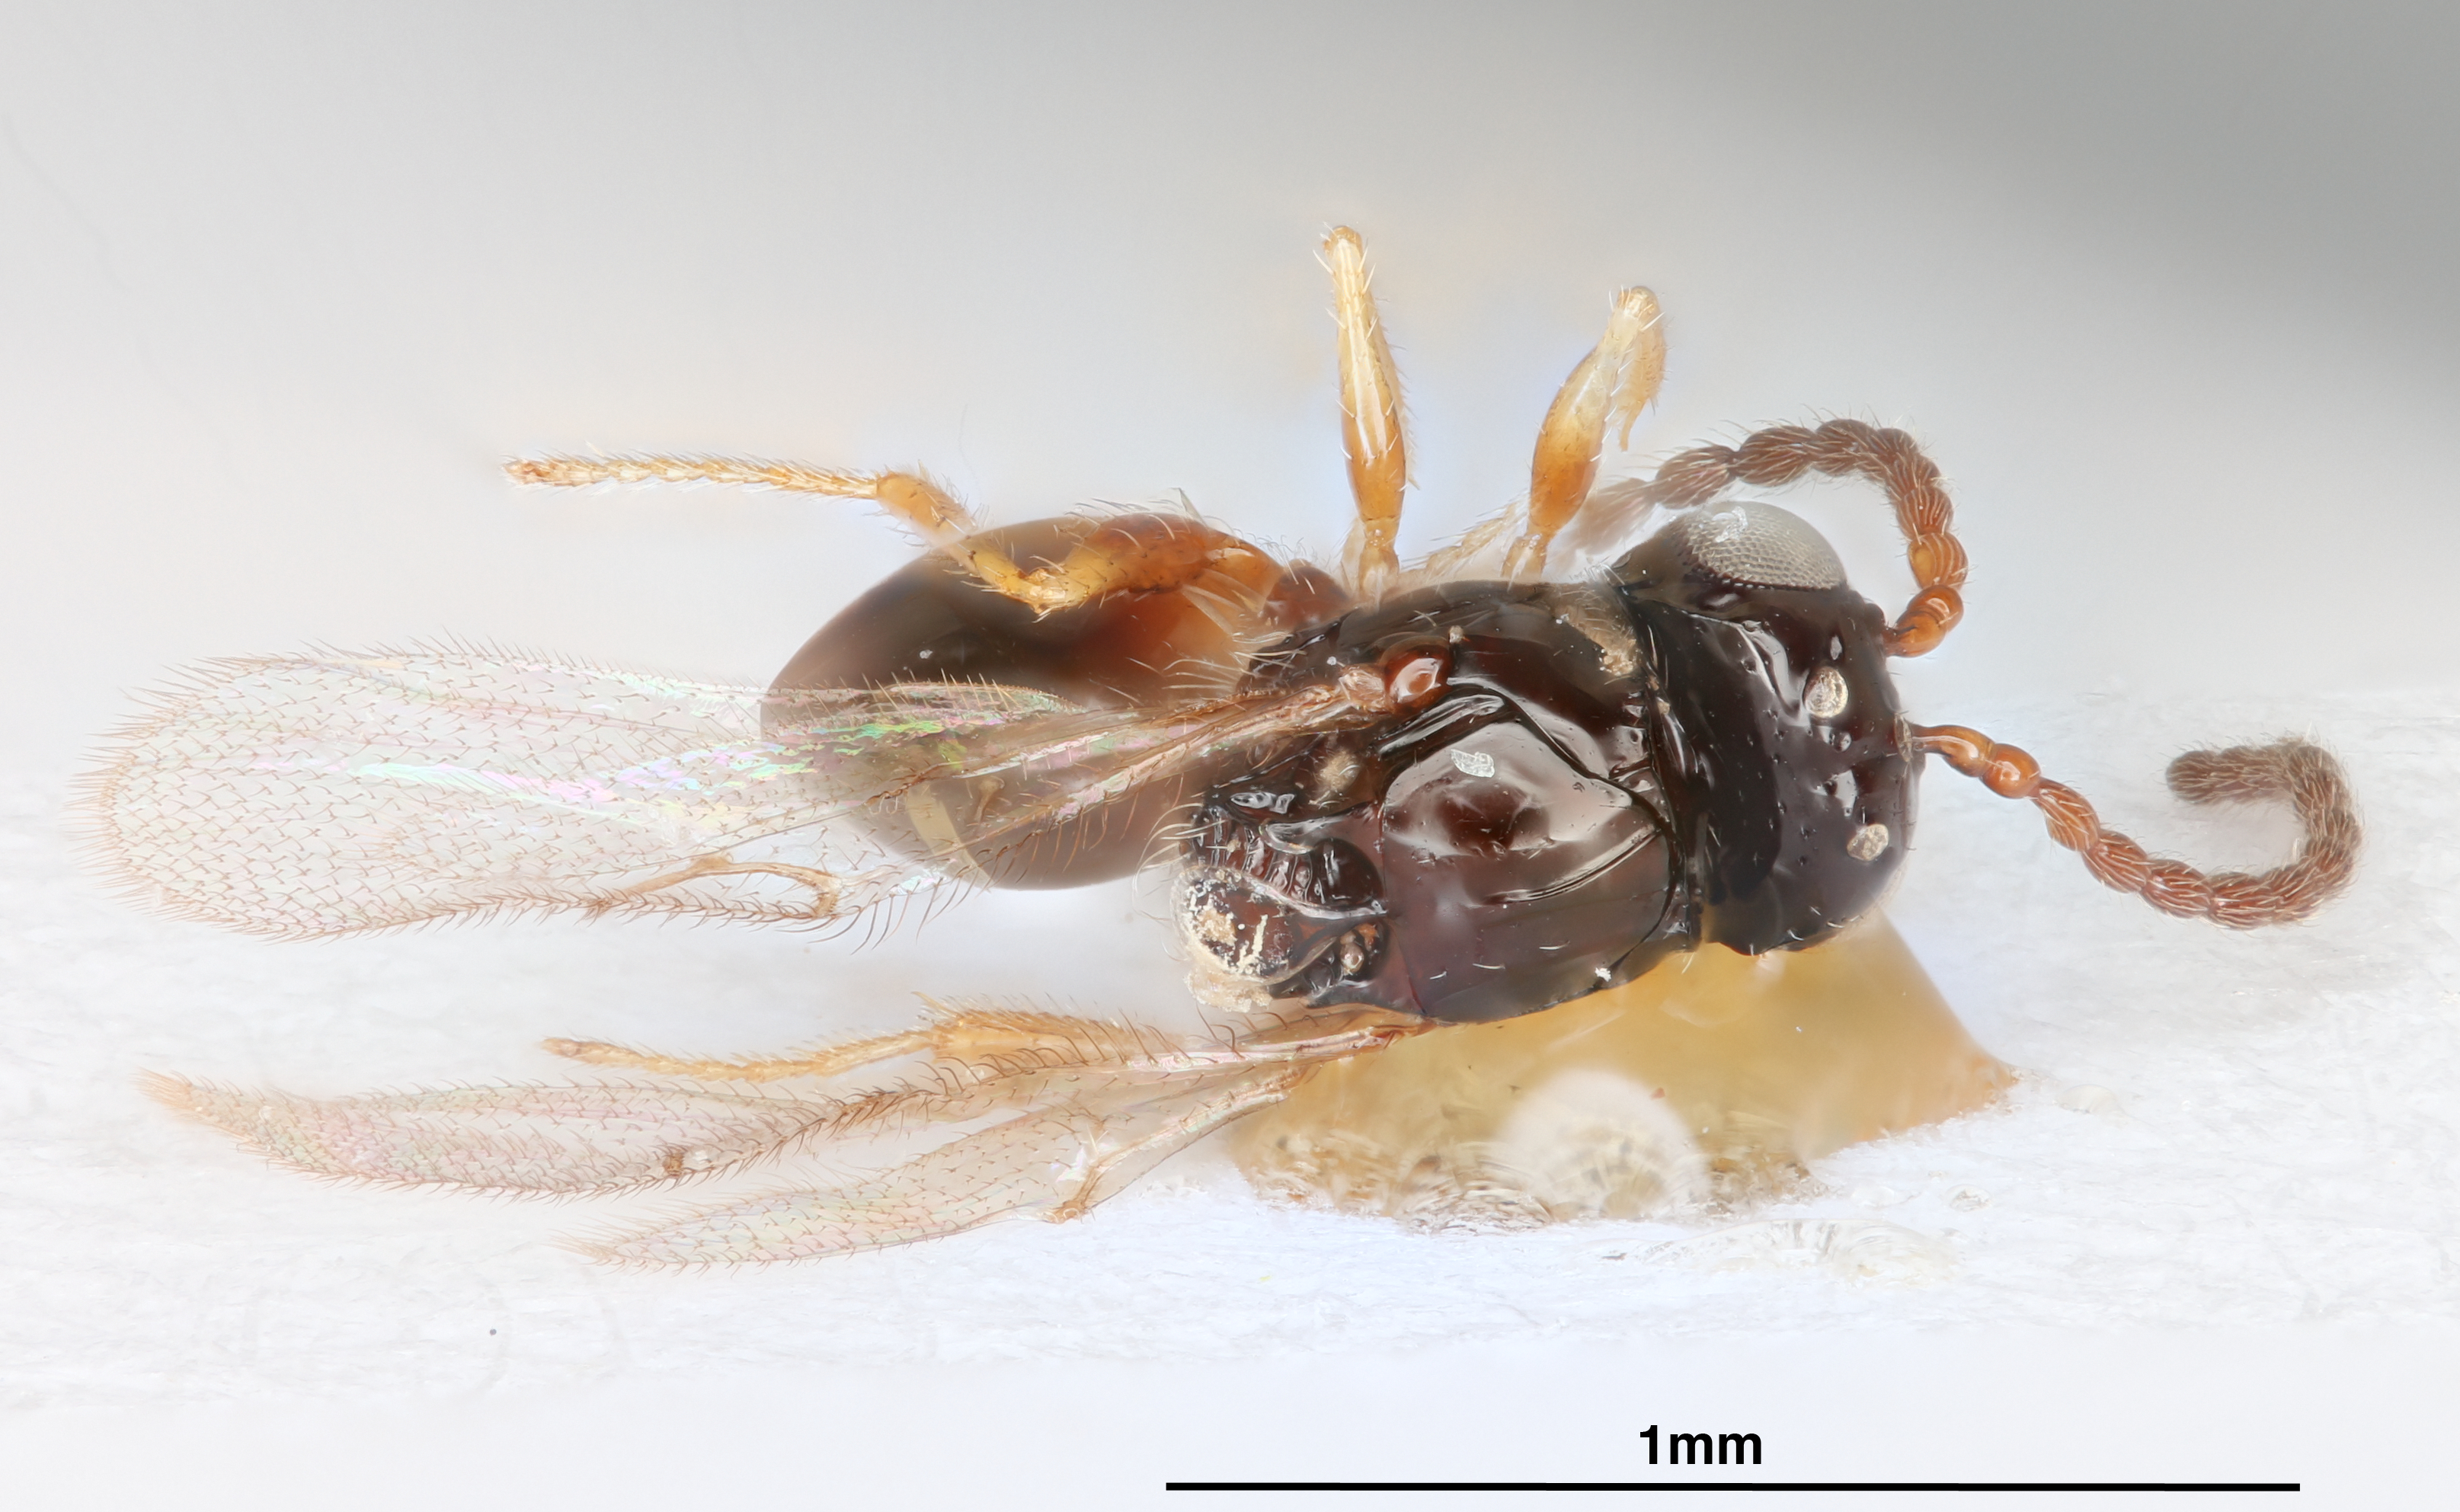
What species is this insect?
Zaeucoila johnsonii
